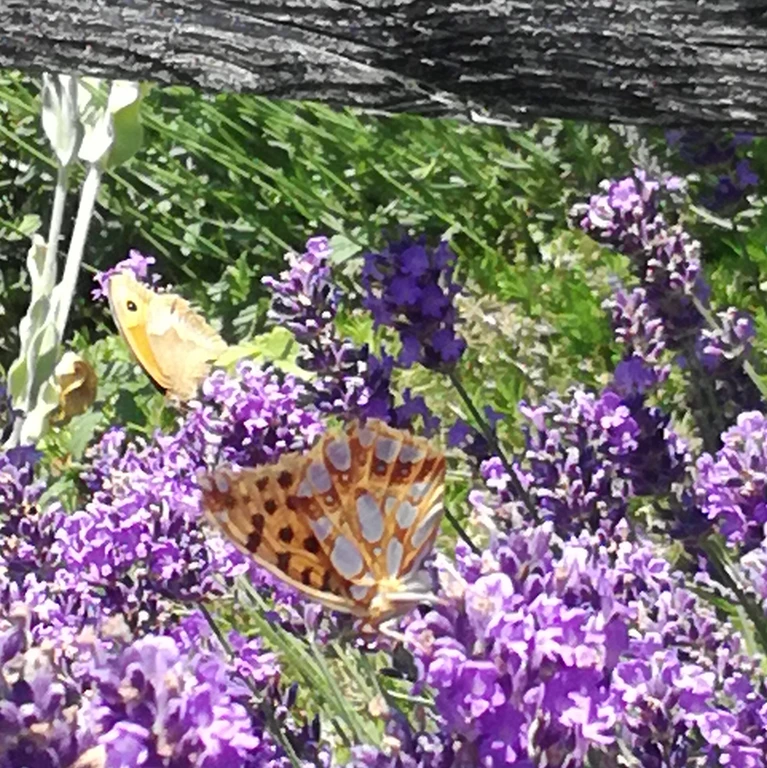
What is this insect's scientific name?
Issoria lathonia
